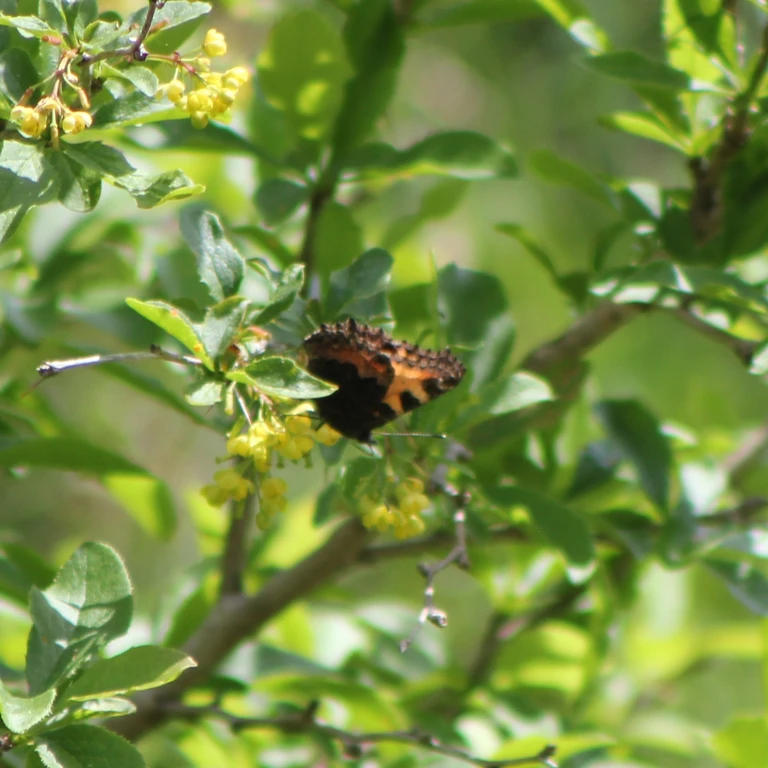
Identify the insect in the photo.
Aglais urticae
